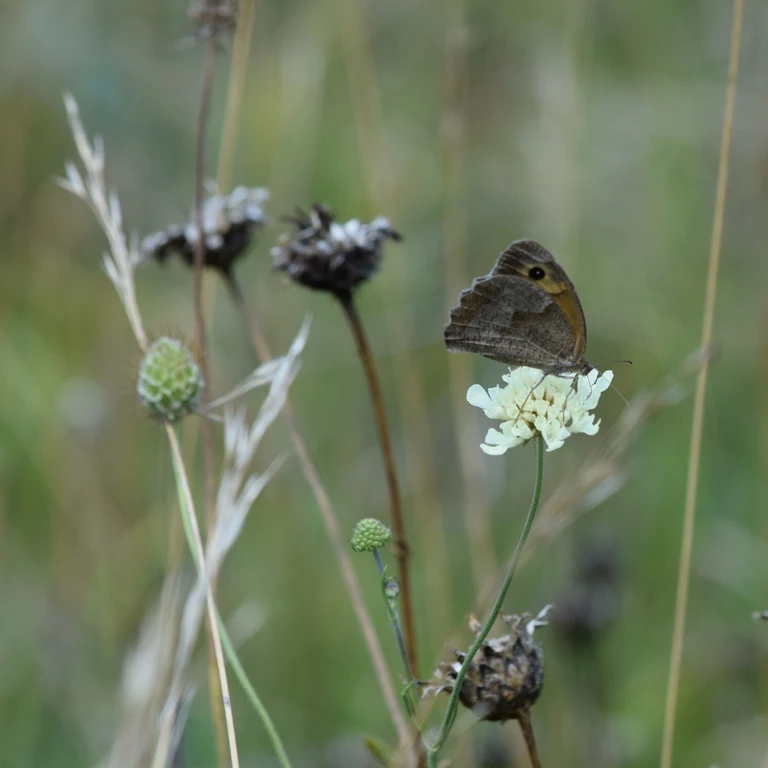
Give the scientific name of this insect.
Maniola jurtina
